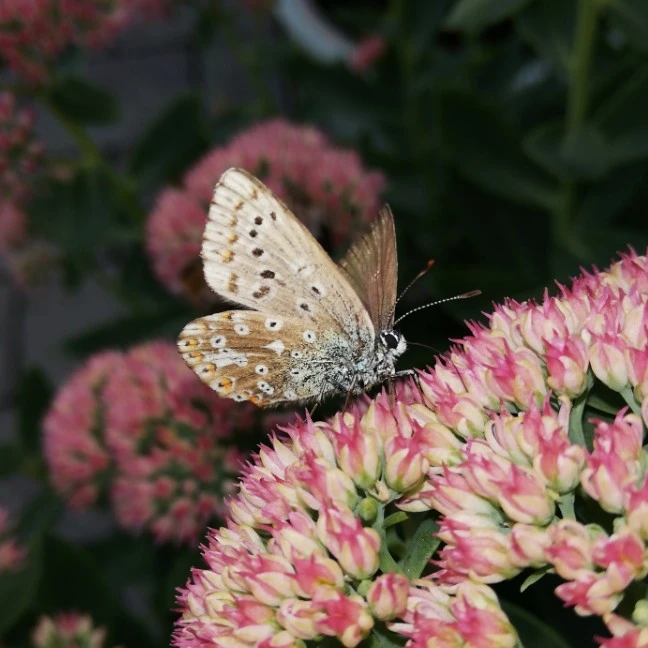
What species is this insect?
Lysandra coridon
